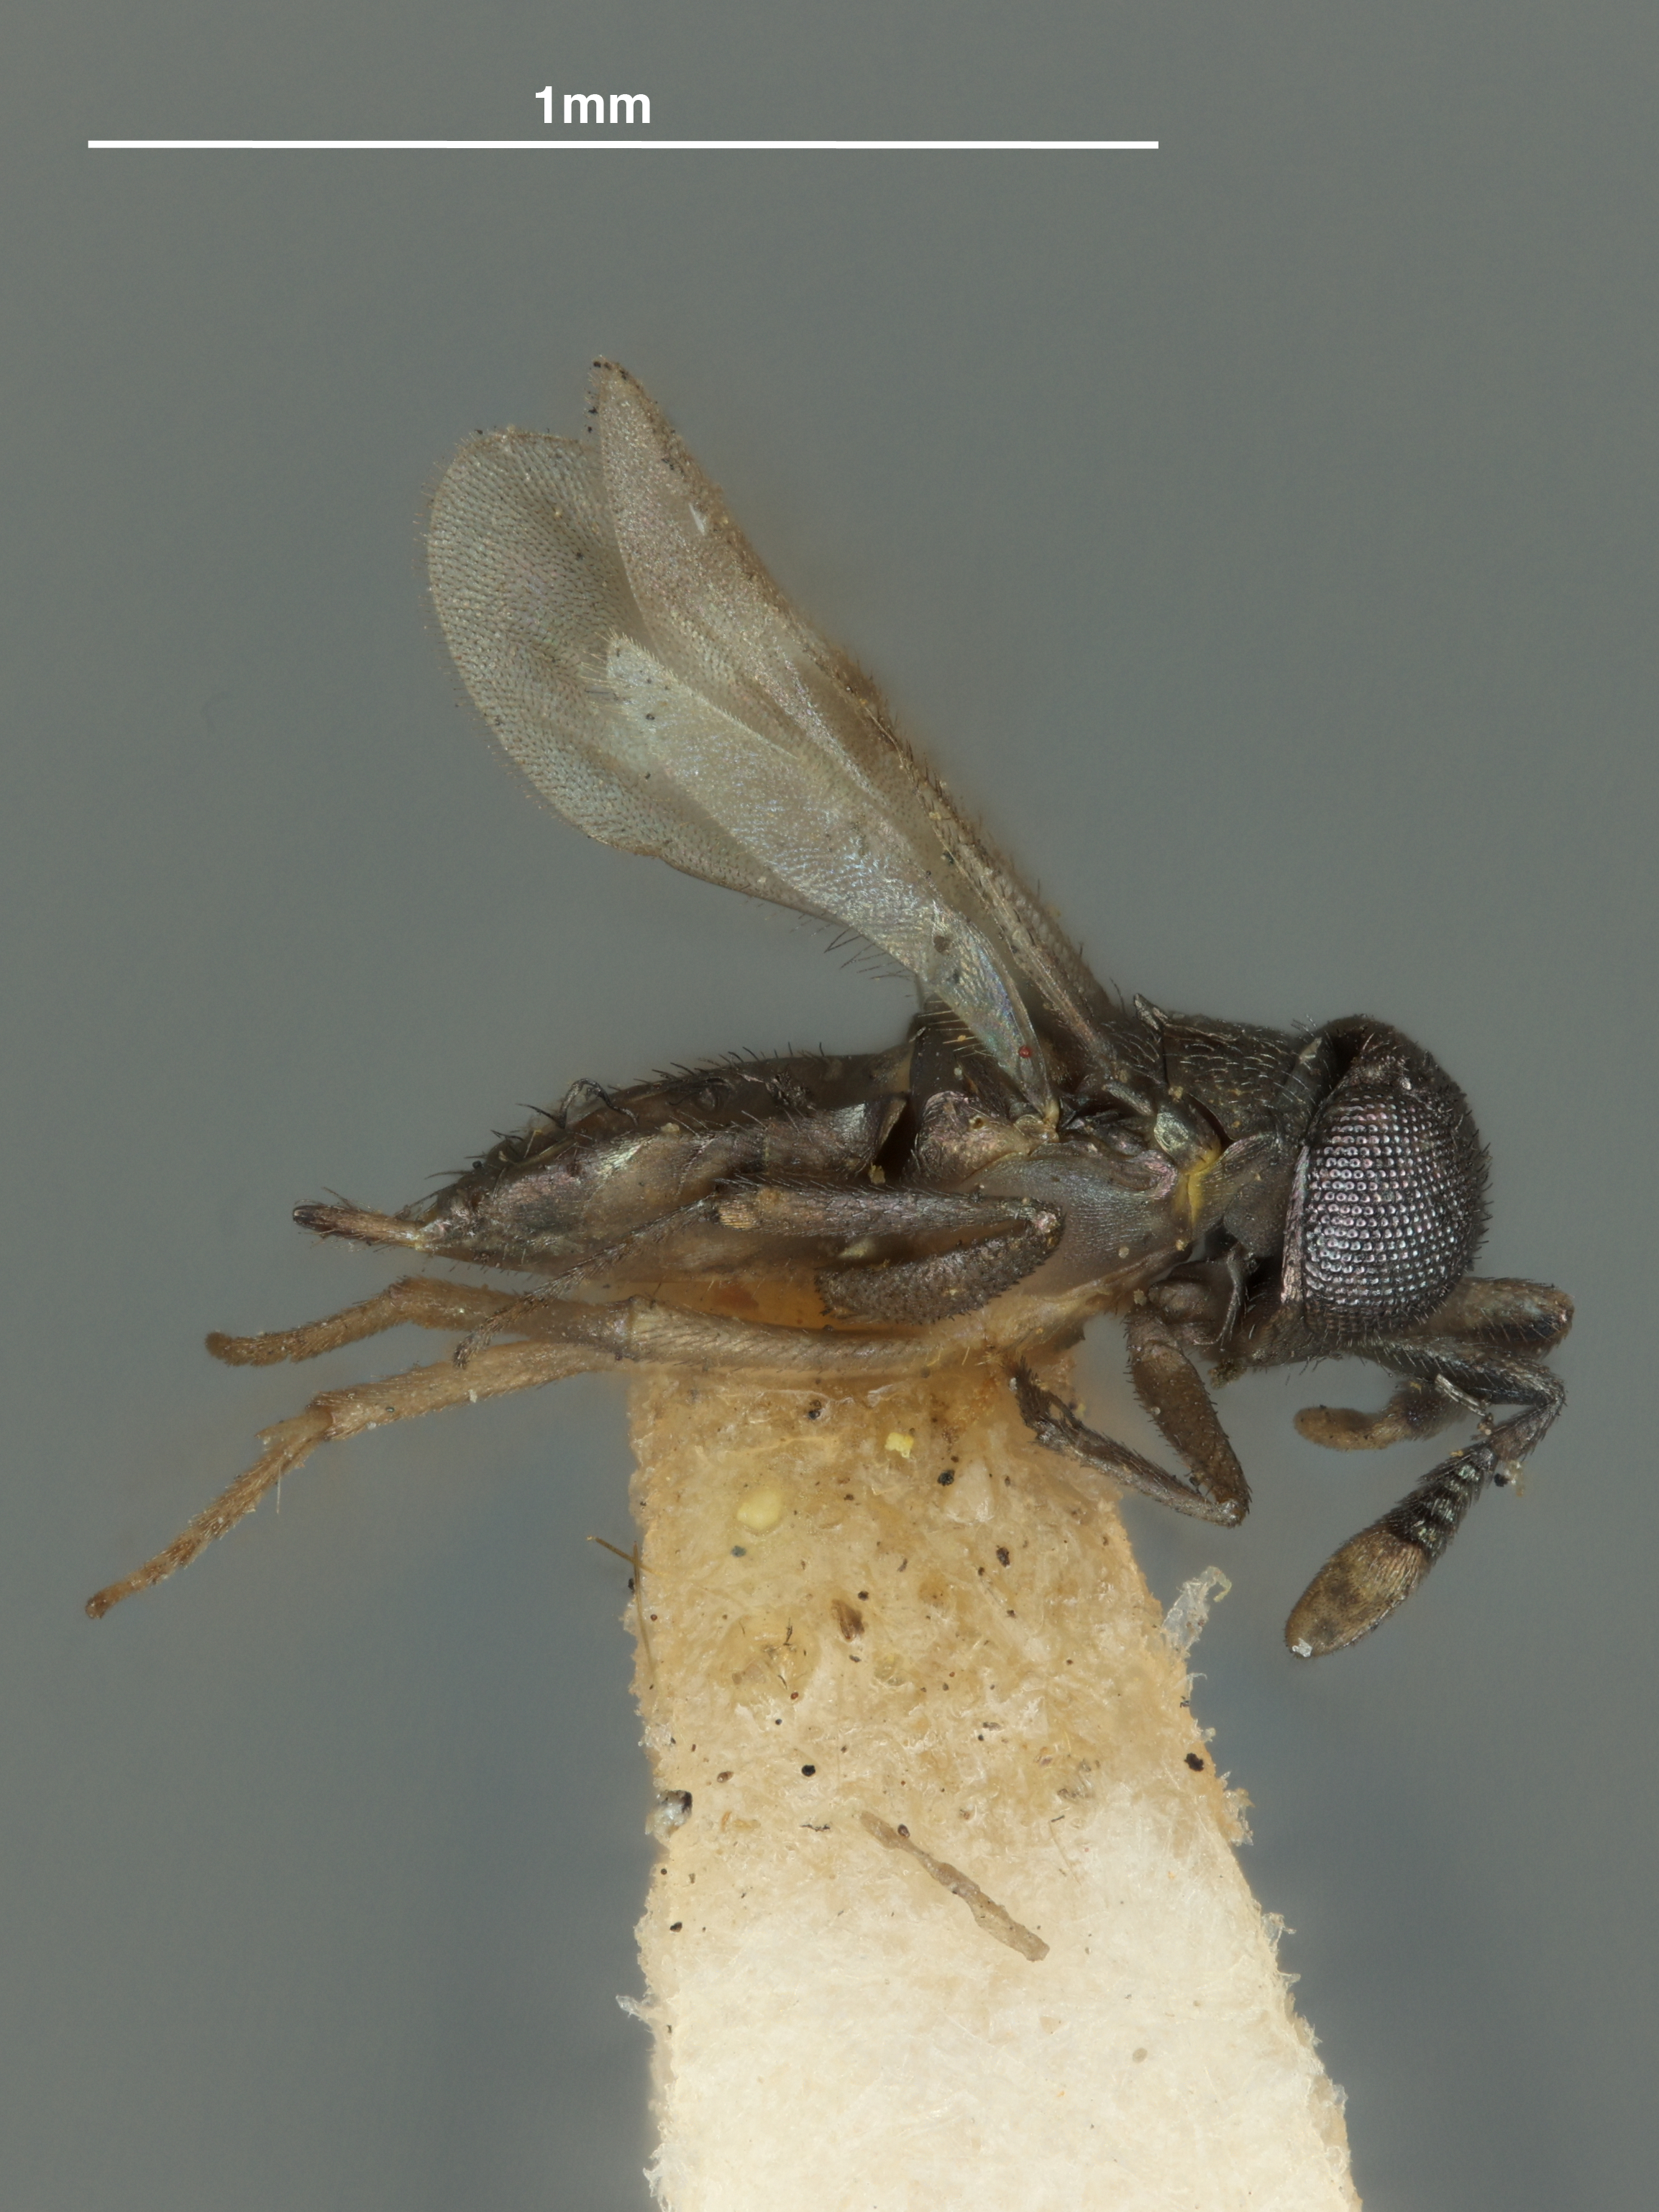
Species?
Pseudaphycus ferrisianae
